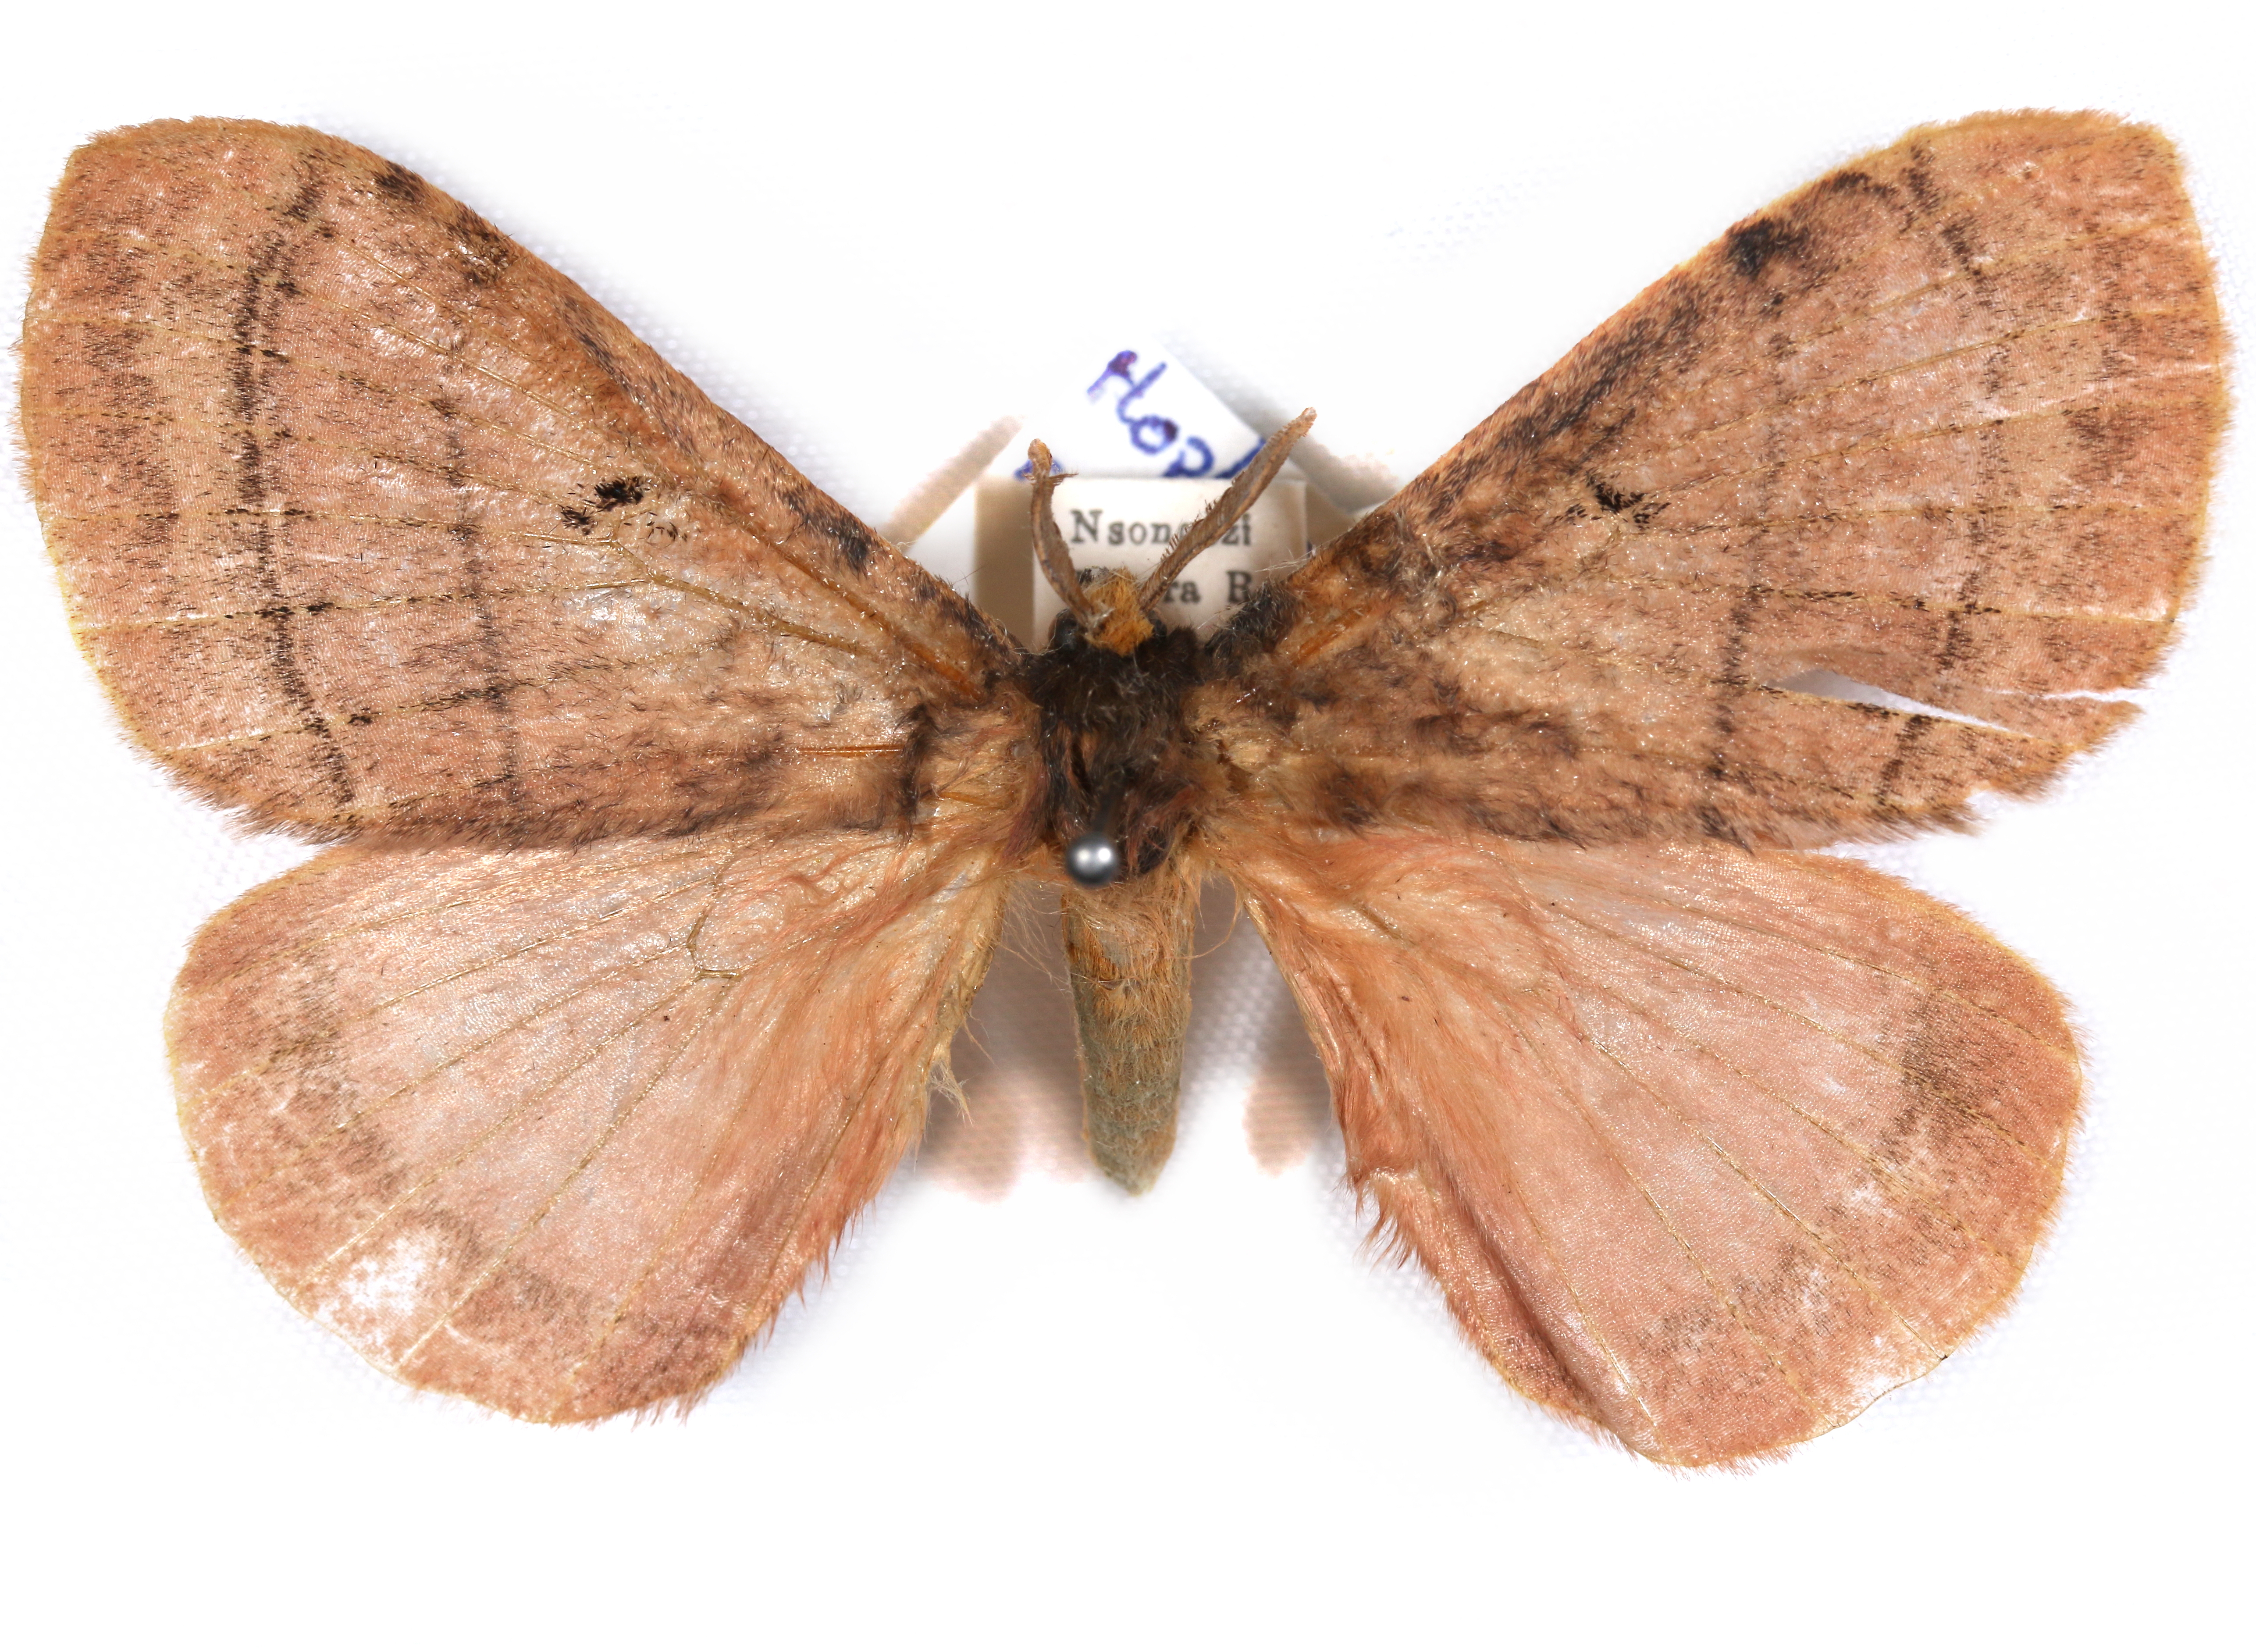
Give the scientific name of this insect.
Rhodopteriana roseobrunnea
